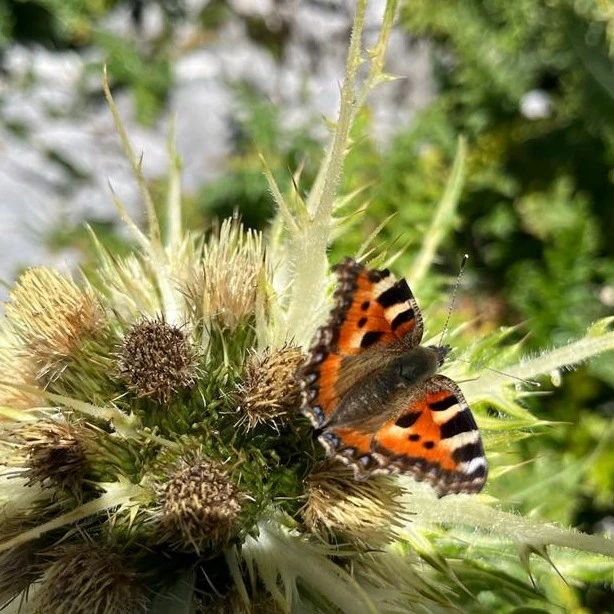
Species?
Aglais urticae
